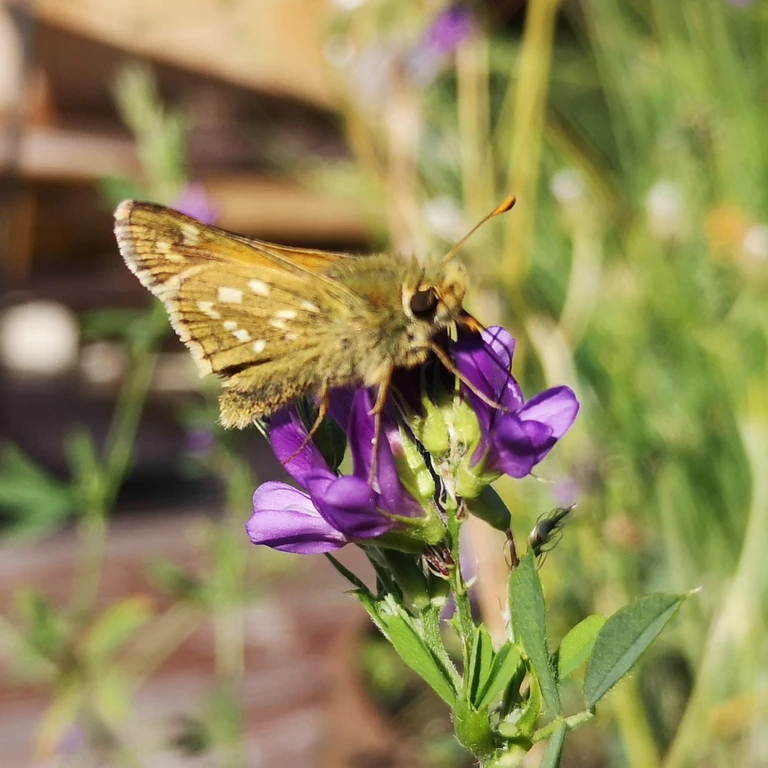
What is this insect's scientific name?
Hesperia comma
